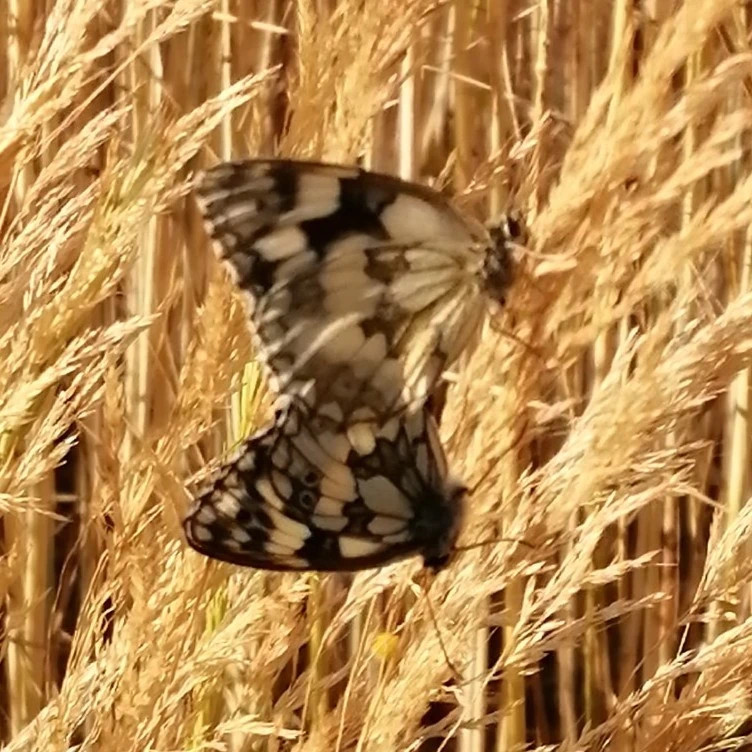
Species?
Melanargia galathea
